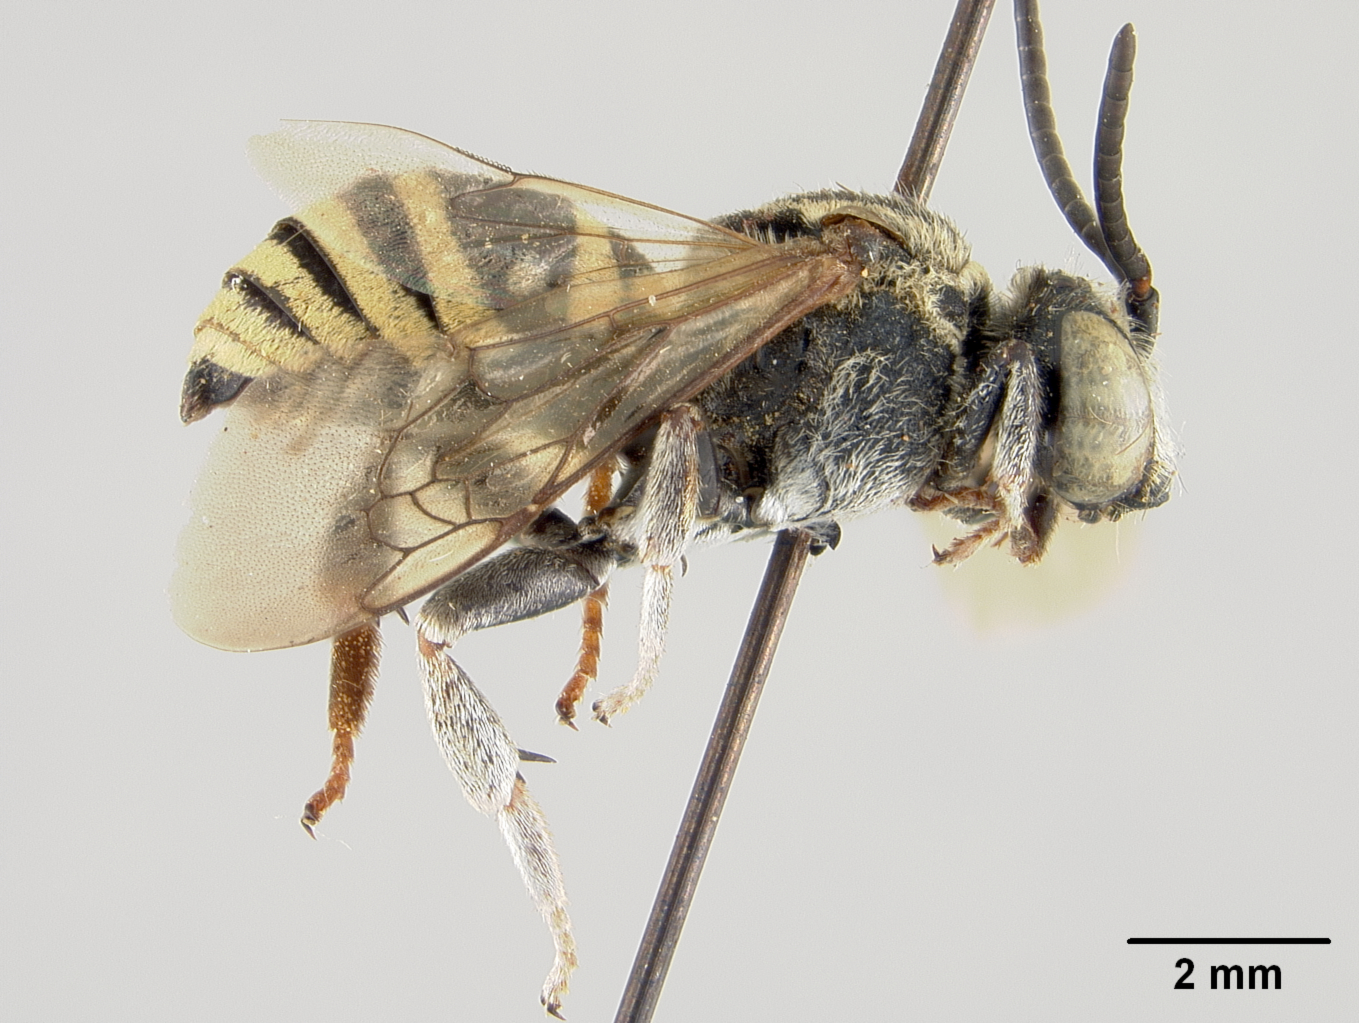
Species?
Triepeolus antiguensis
